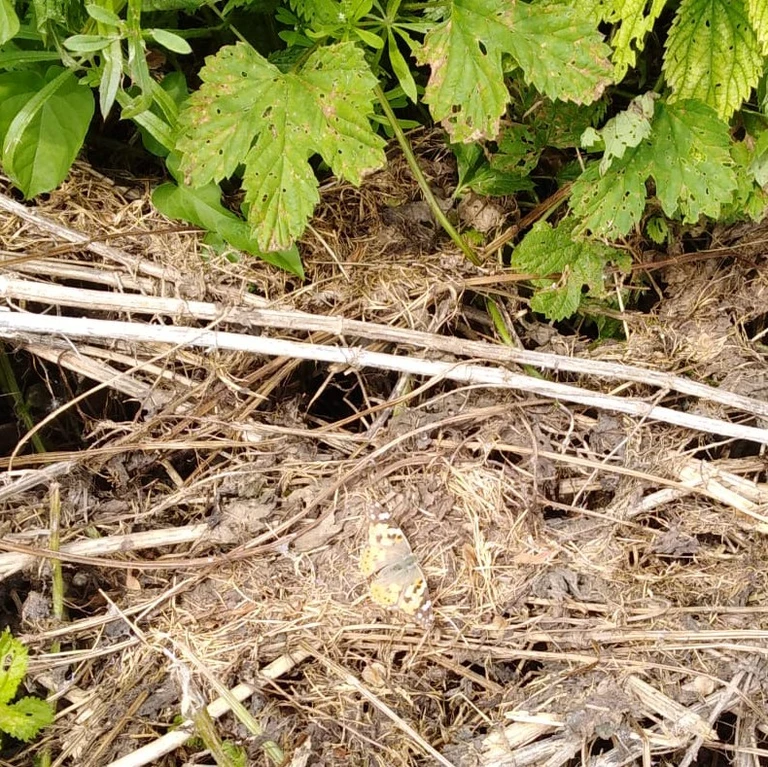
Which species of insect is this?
Vanessa cardui
